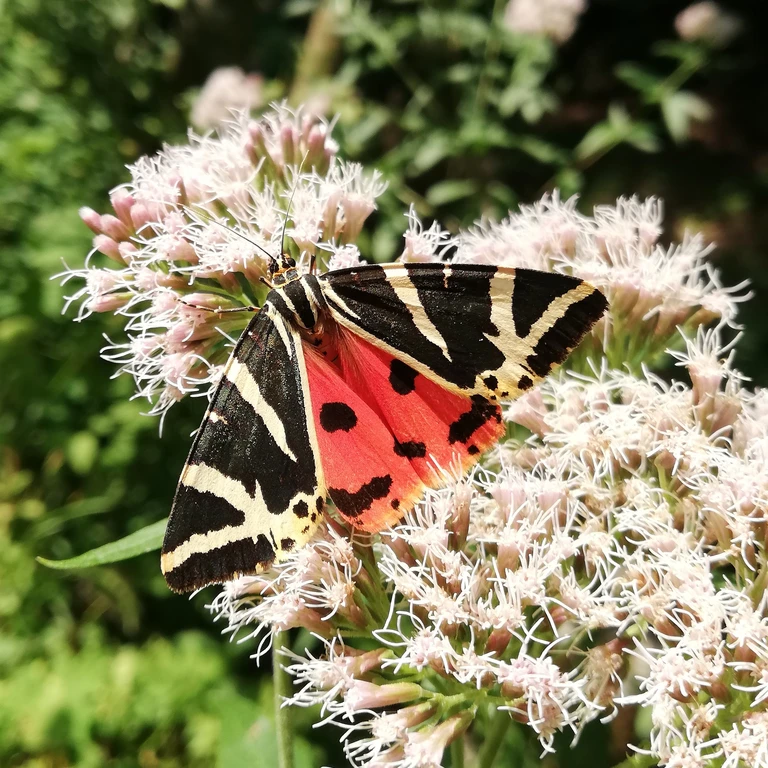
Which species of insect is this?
Euplagia quadripunctaria
